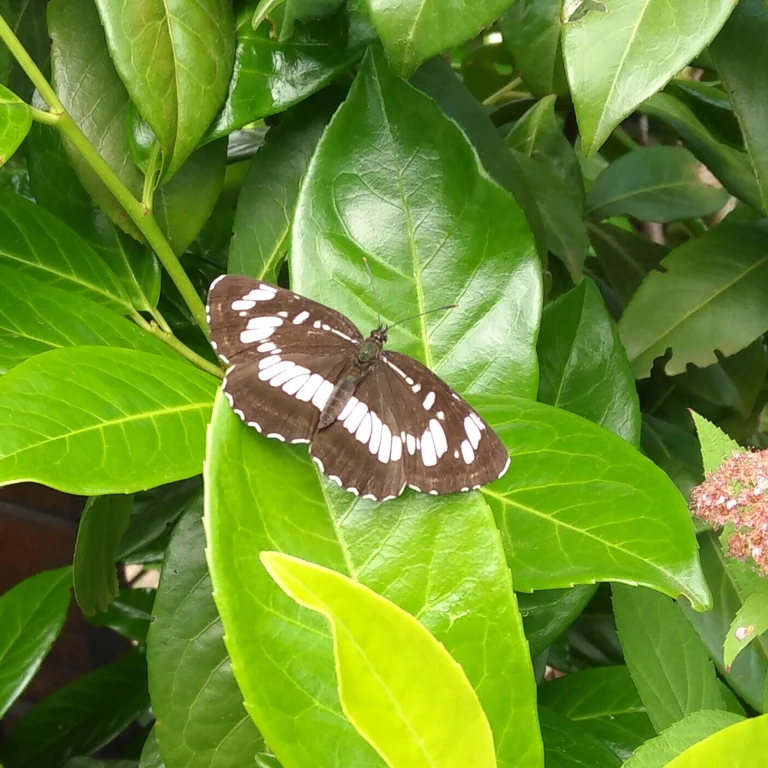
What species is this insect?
Neptis rivularis
